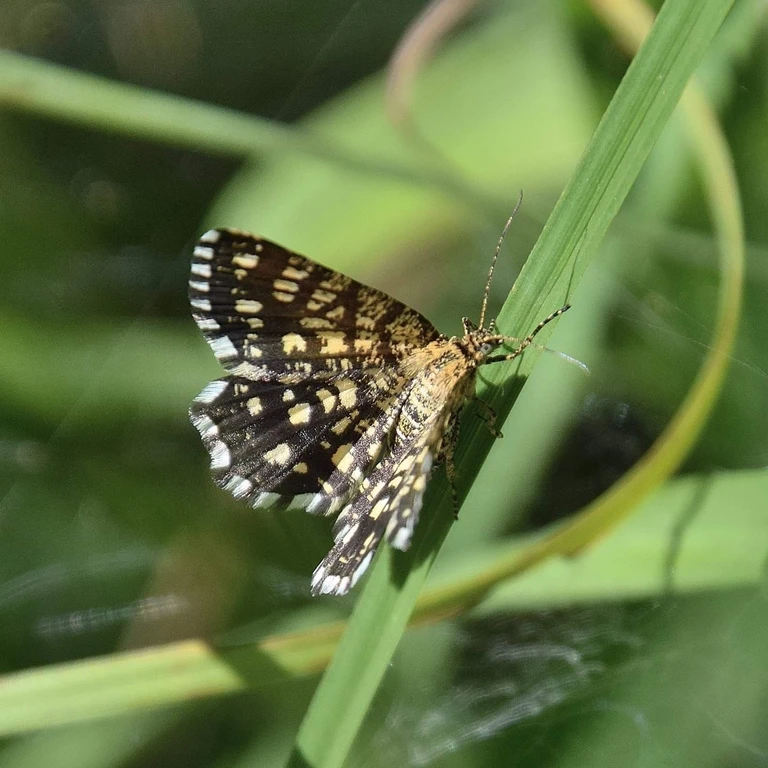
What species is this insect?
Chiasmia clathrata
